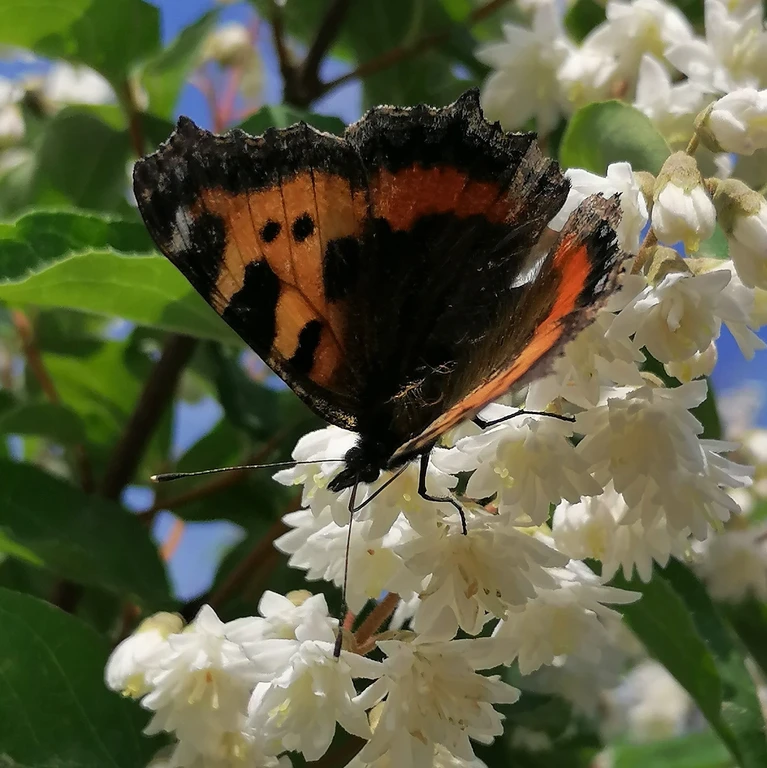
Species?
Aglais urticae
